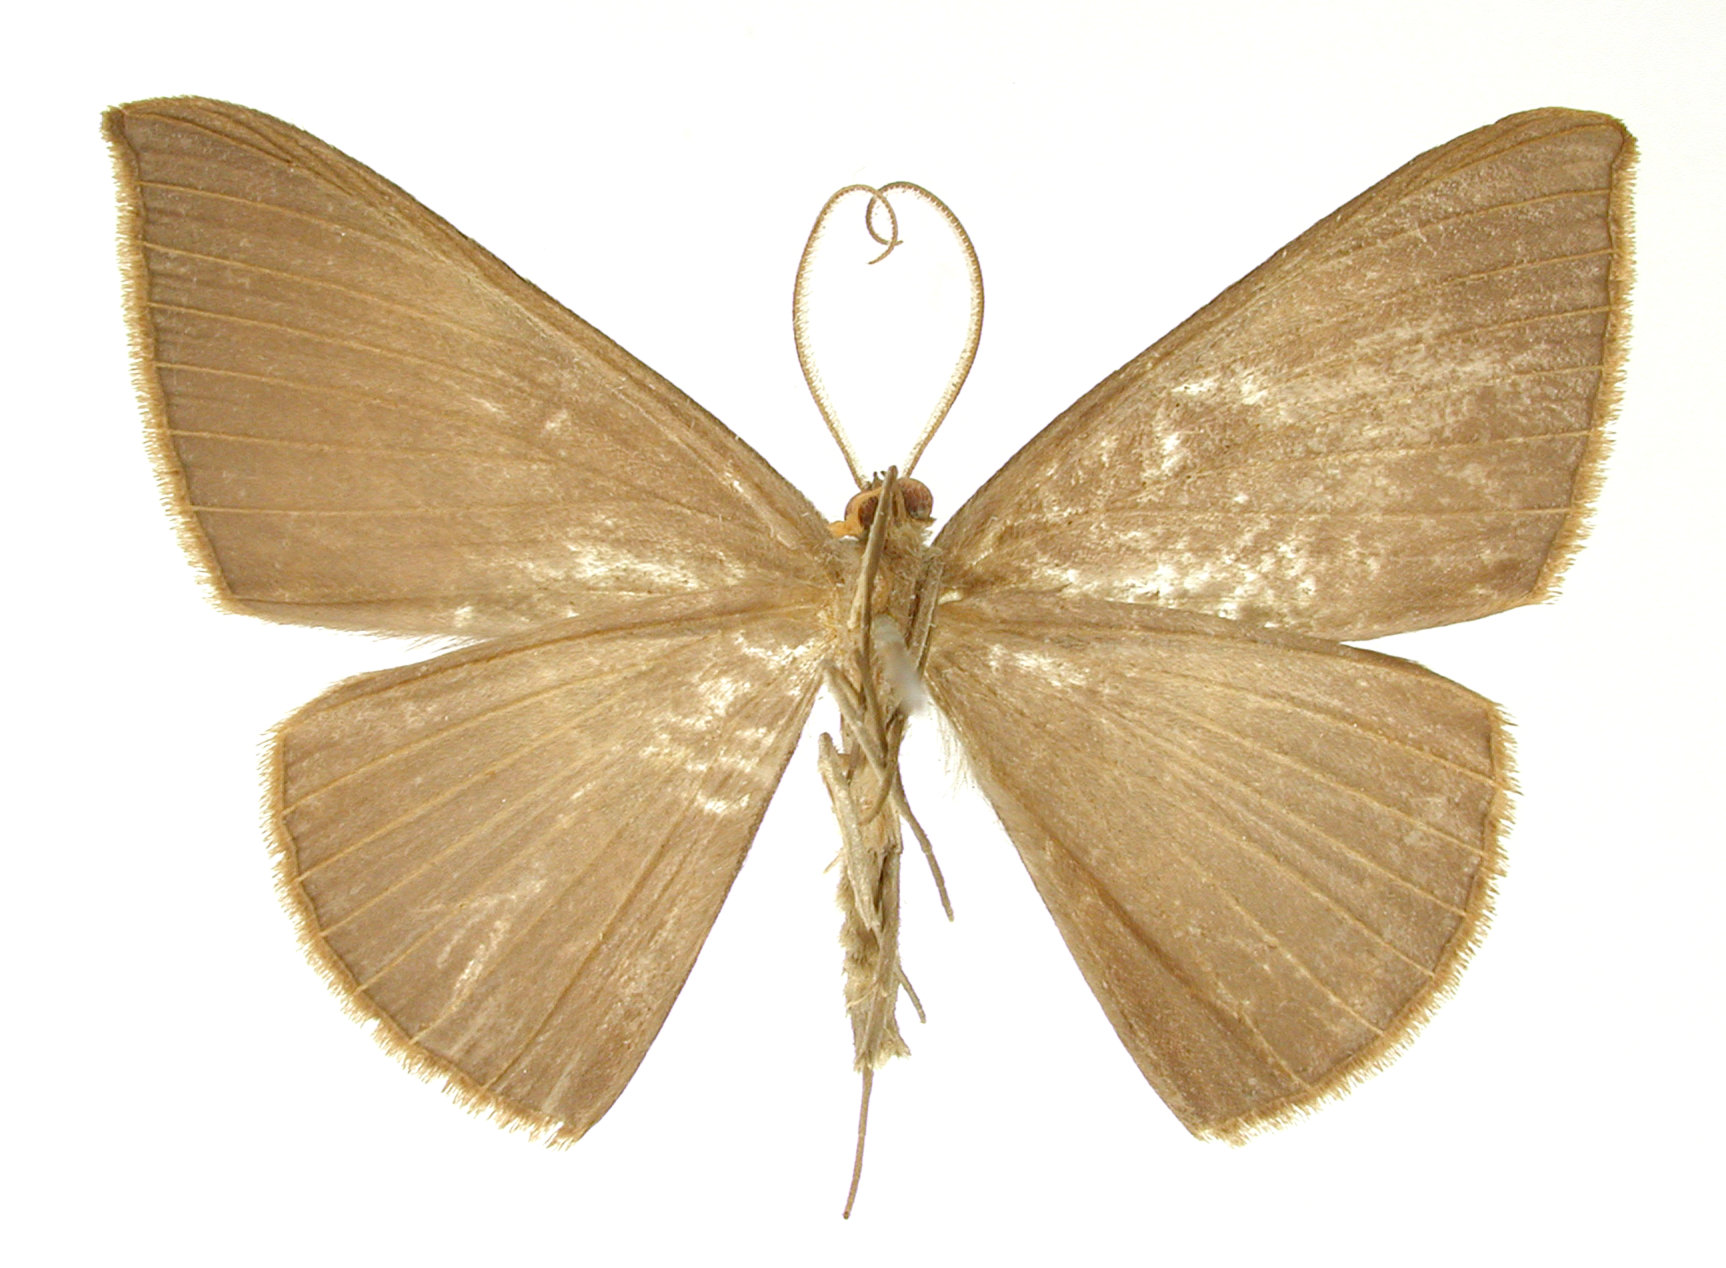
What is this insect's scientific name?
Dolichoneura eriphyle
